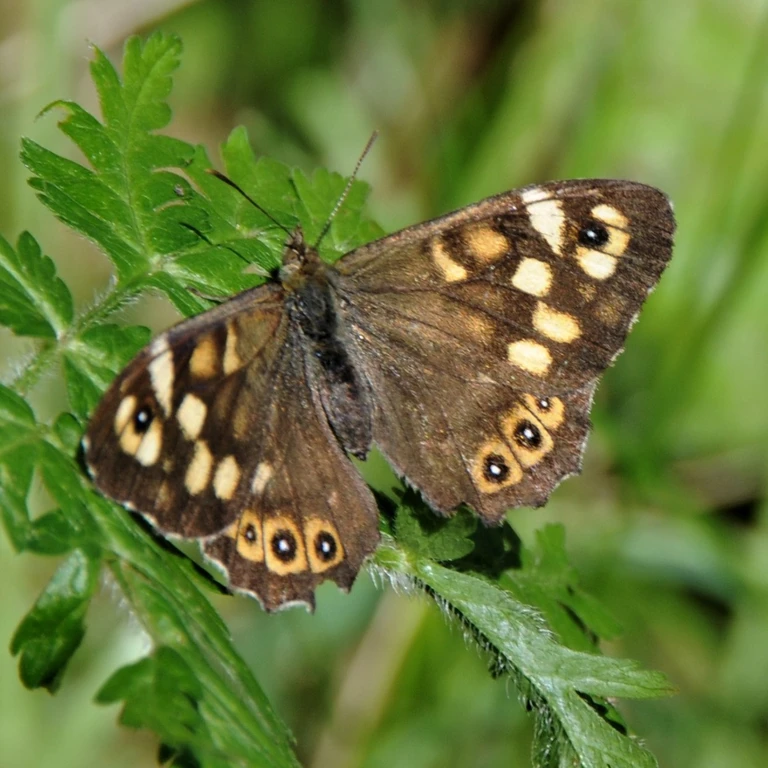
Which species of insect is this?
Pararge aegeria
